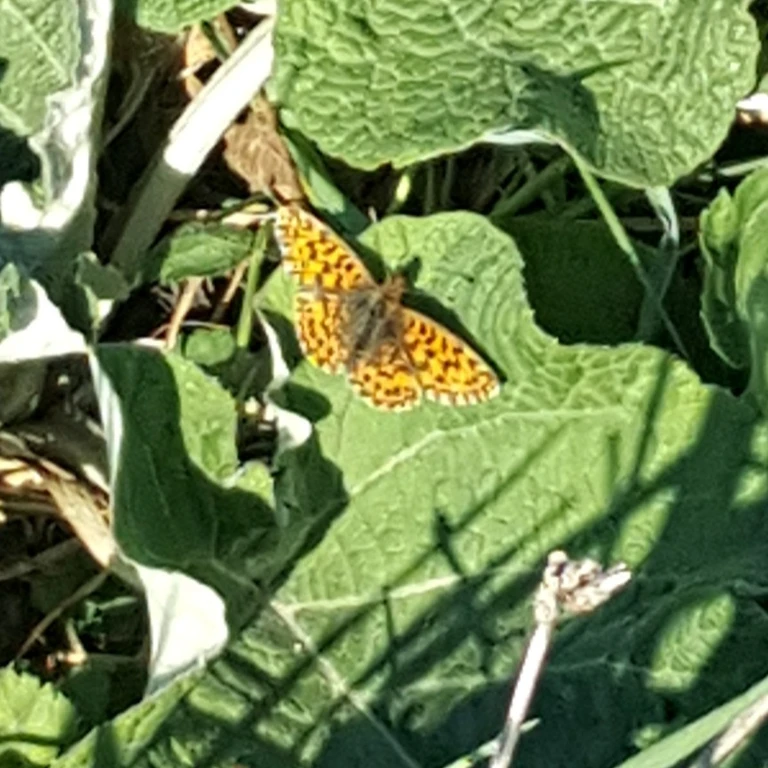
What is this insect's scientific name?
Boloria dia
